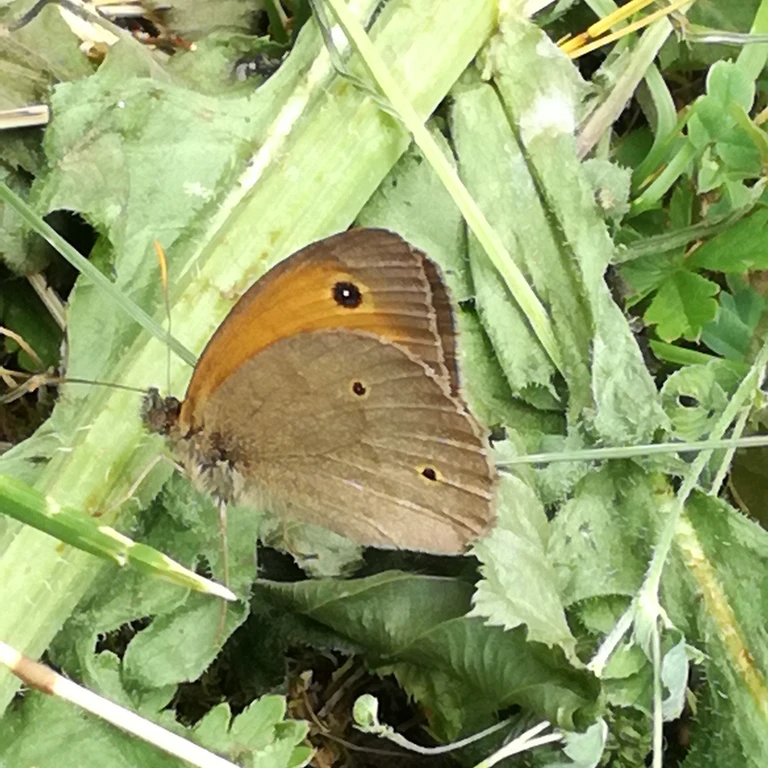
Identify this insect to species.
Maniola jurtina
